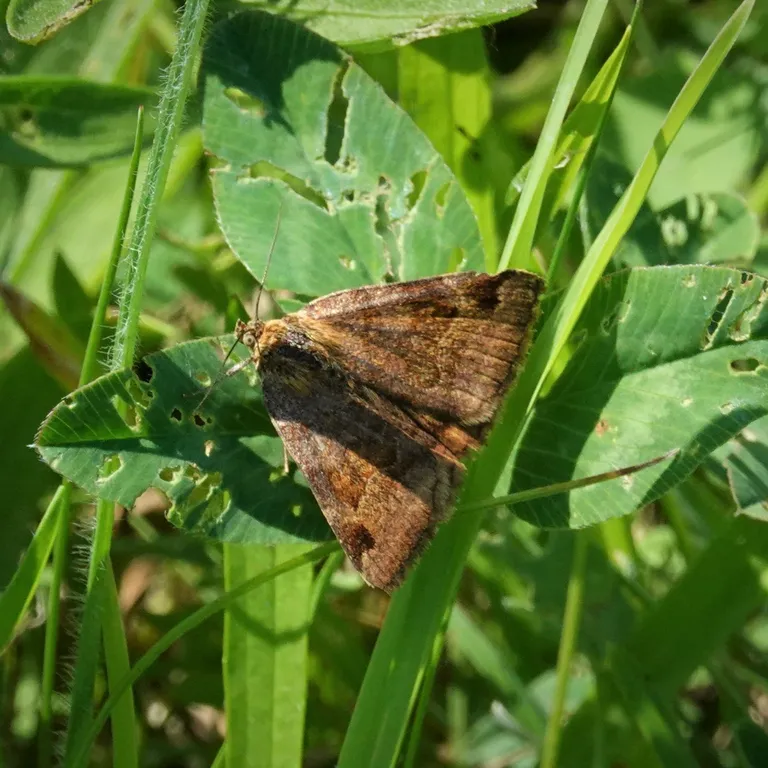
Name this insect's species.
Euclidia glyphica
